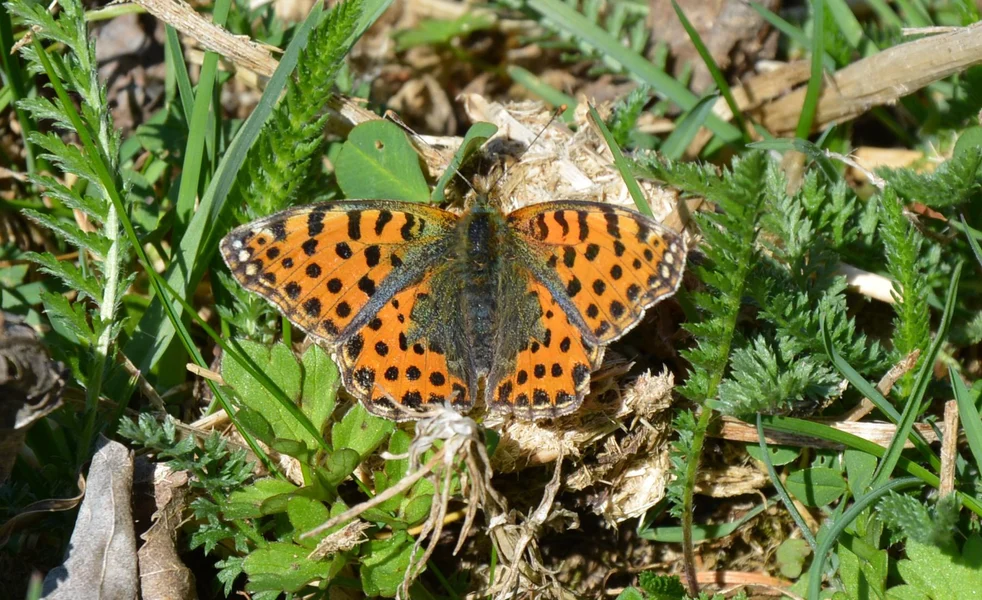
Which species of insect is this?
Issoria lathonia
